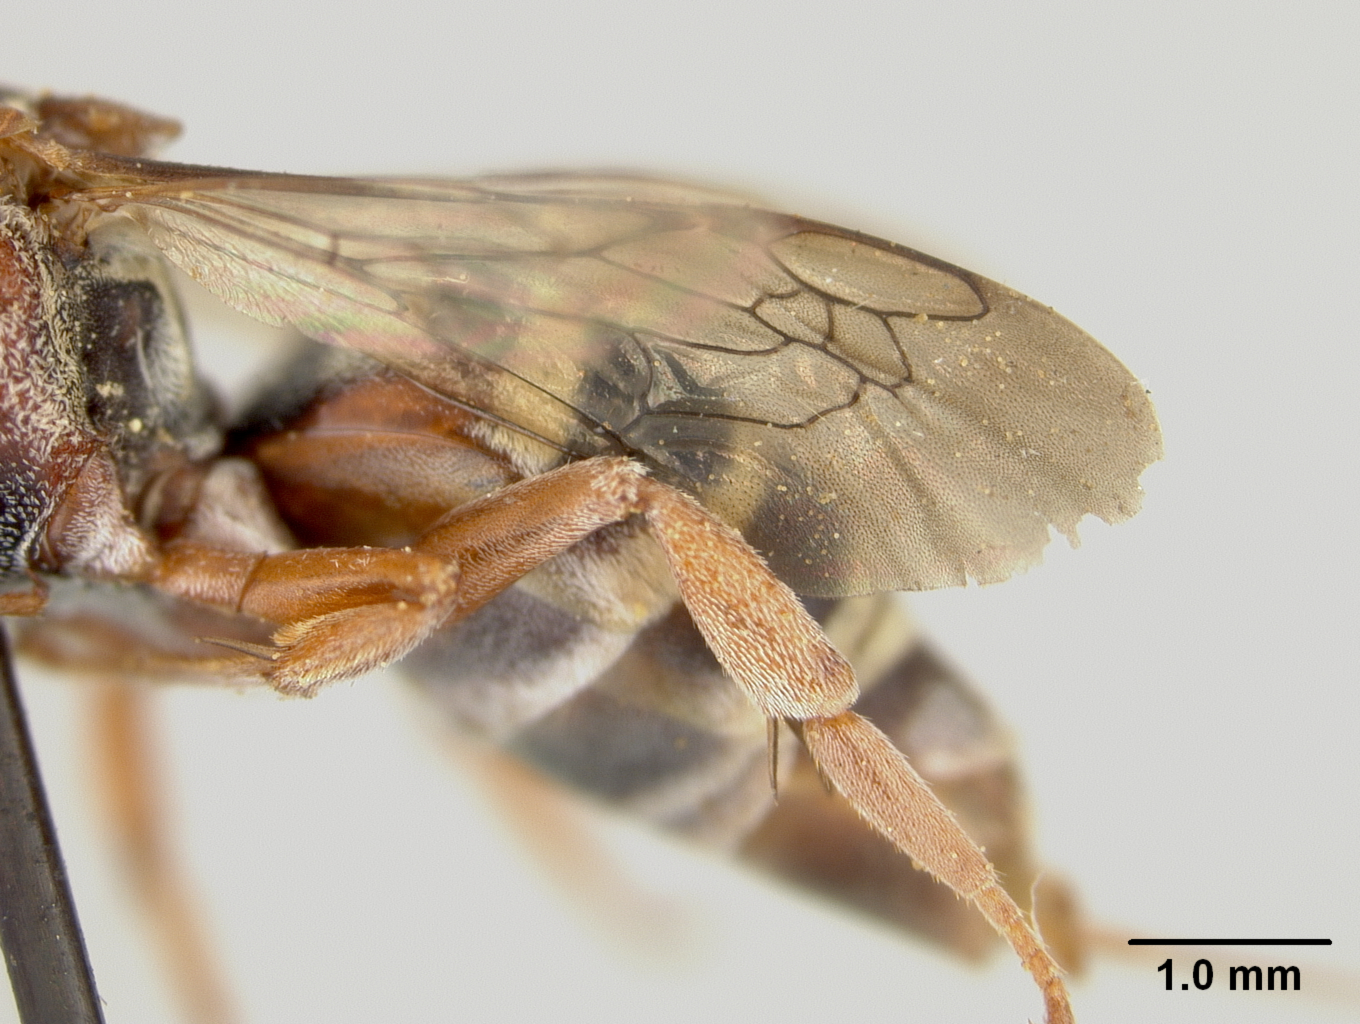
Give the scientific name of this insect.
Epeolus howardi
